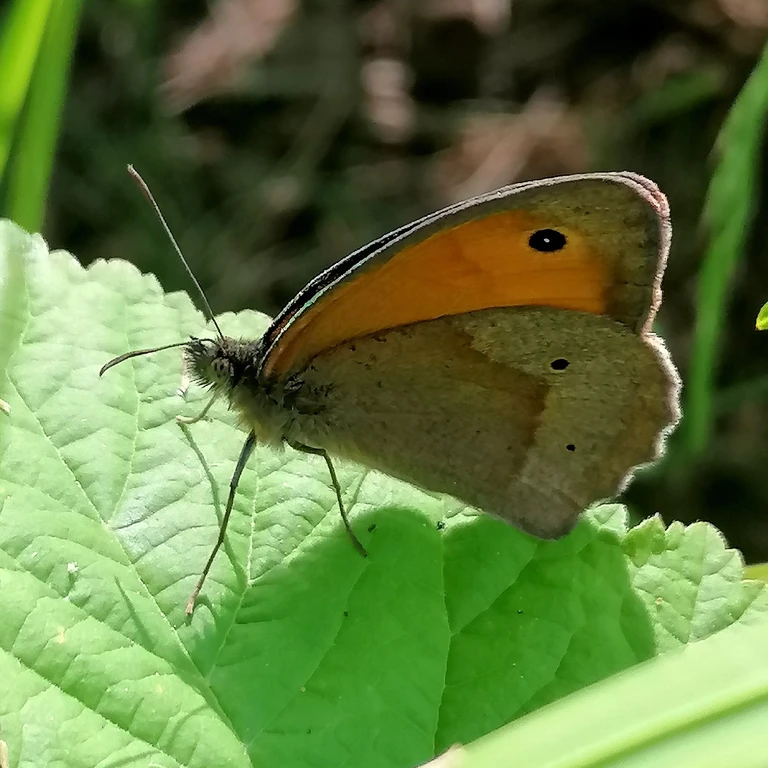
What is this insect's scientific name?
Maniola jurtina
